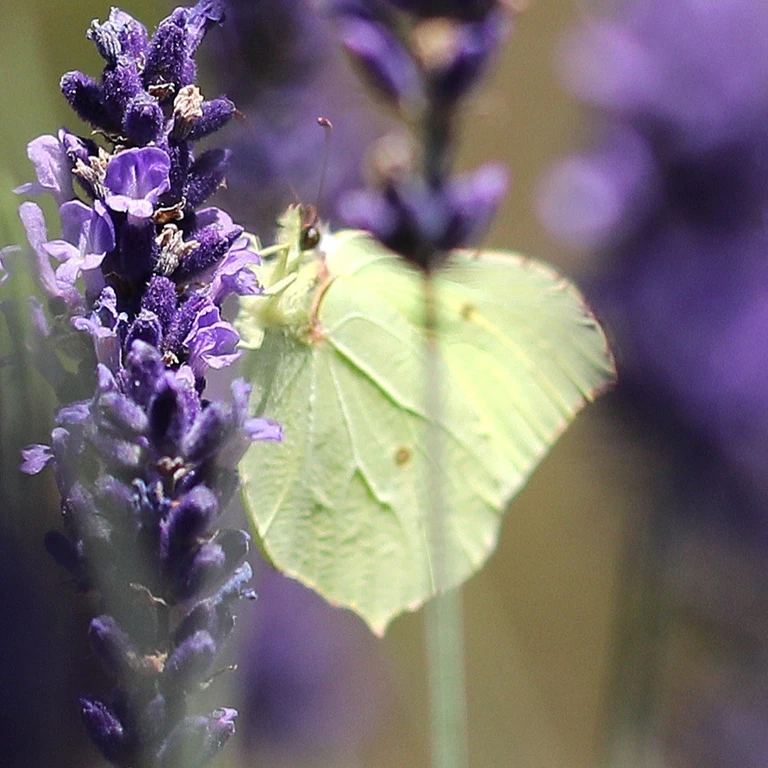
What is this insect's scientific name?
Gonepteryx rhamni
